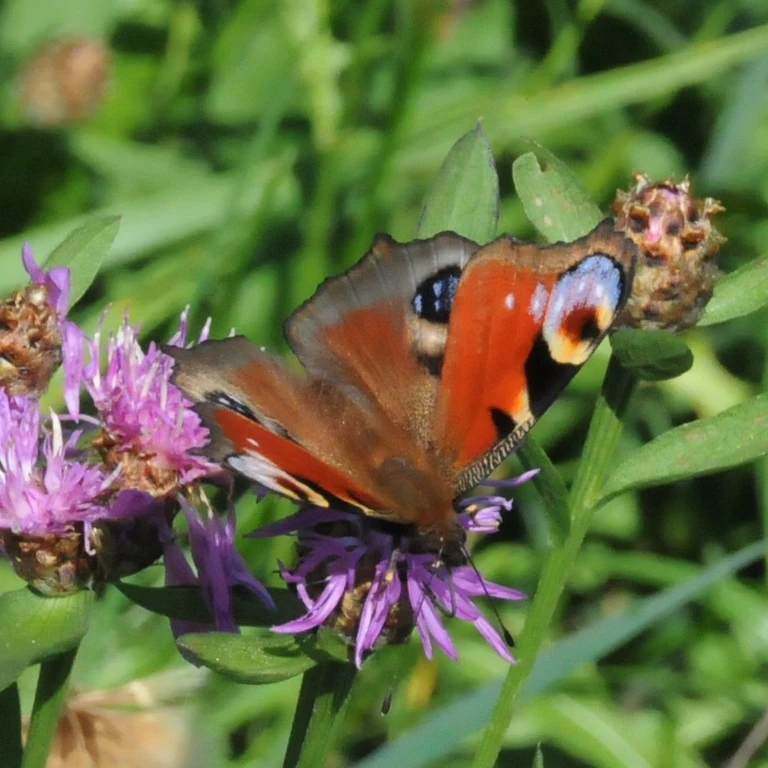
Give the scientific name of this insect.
Aglais io
